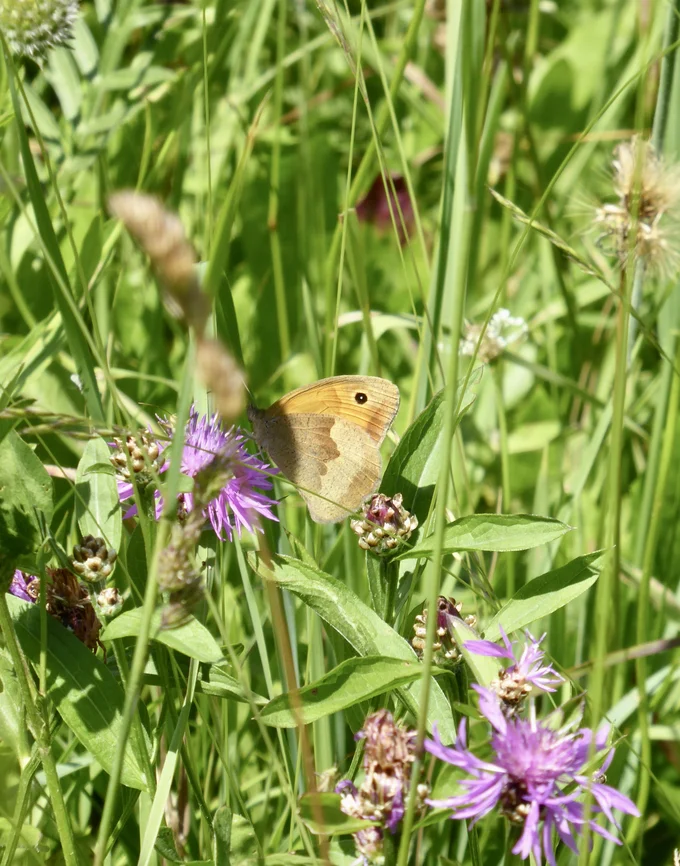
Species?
Maniola jurtina
